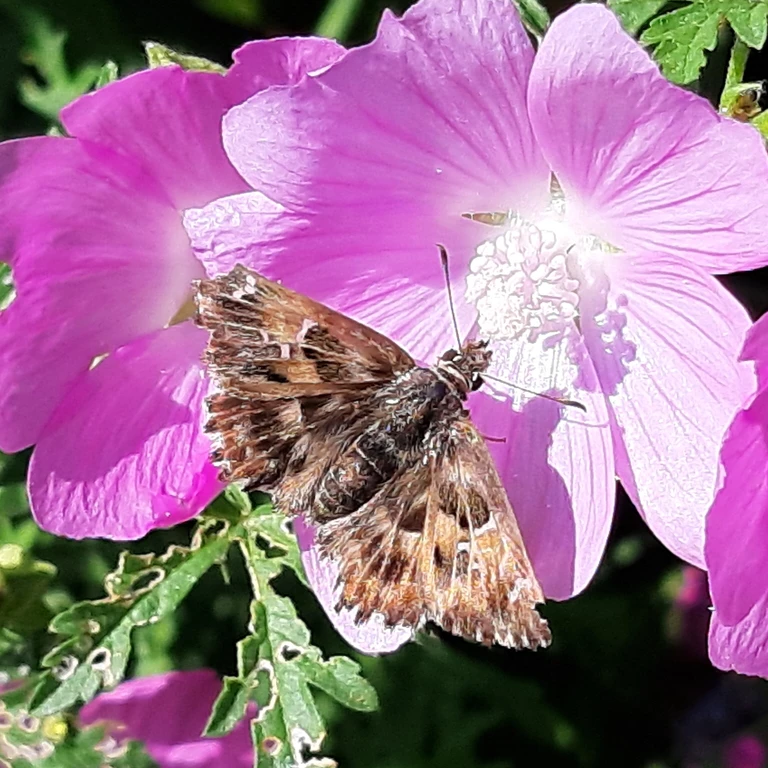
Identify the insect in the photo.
Carcharodus alceae
